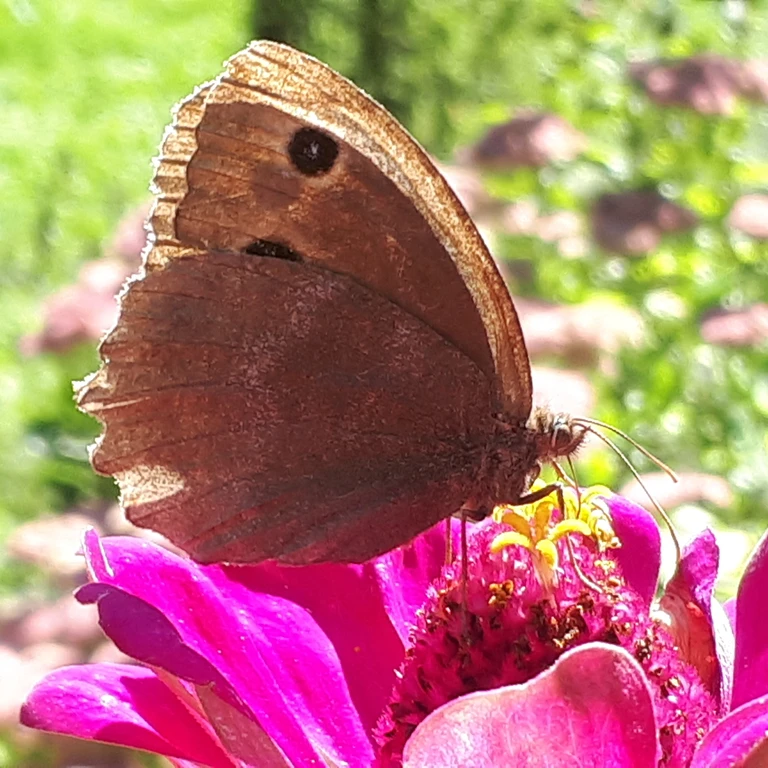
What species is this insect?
Minois dryas
